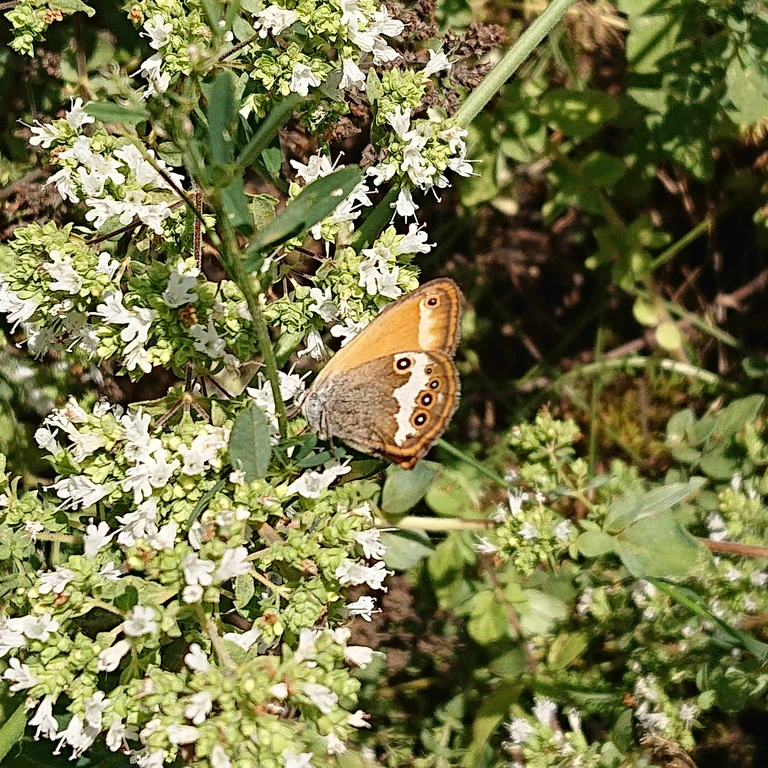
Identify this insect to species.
Coenonympha arcania
